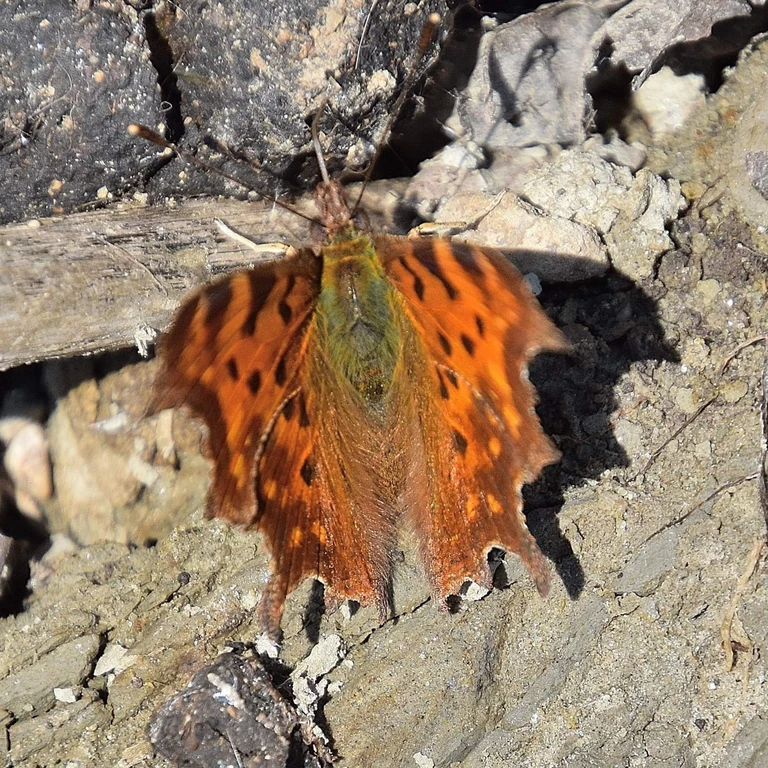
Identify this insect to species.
Polygonia c-album
